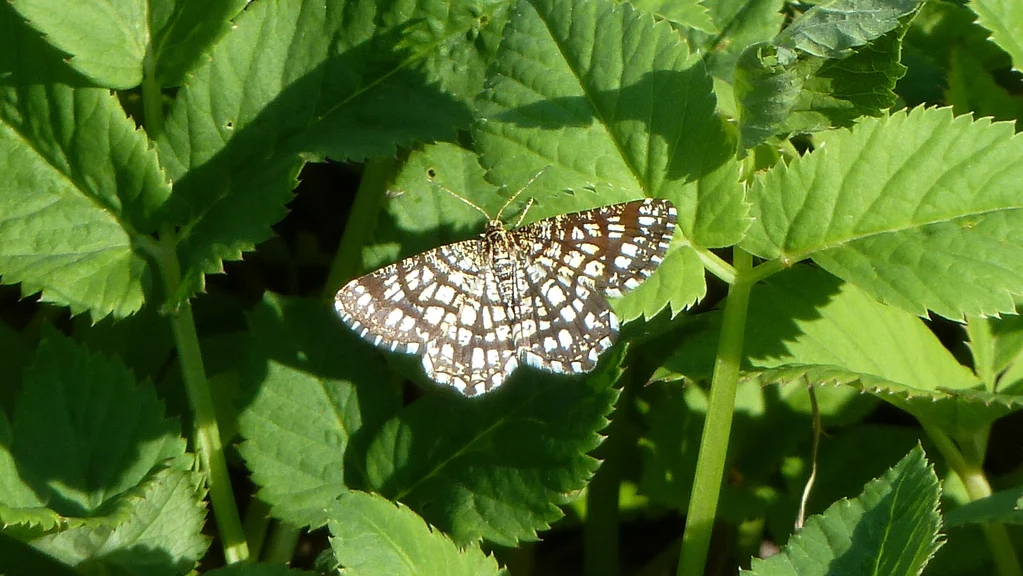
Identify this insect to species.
Chiasmia clathrata
